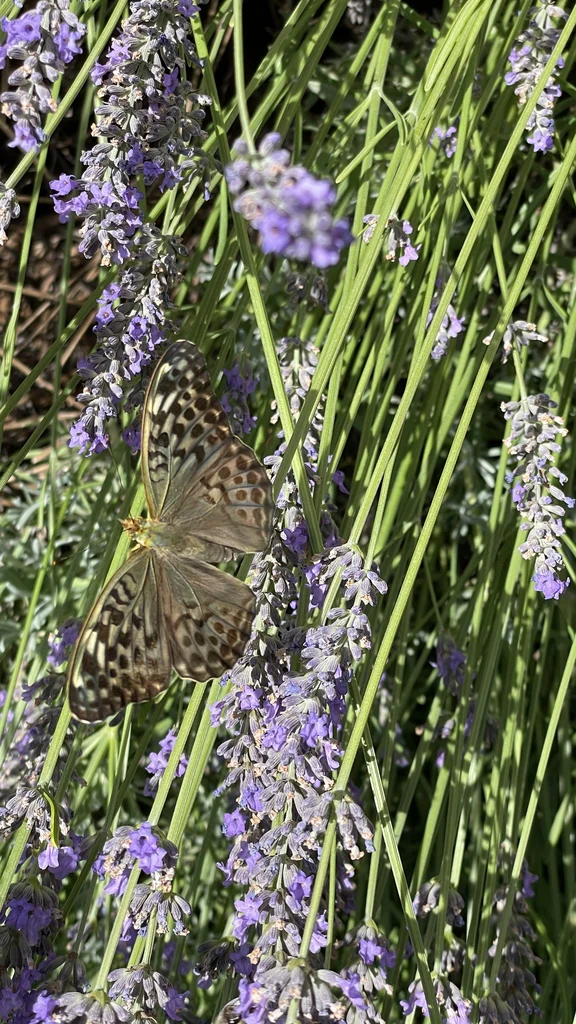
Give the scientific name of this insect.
Argynnis paphia
